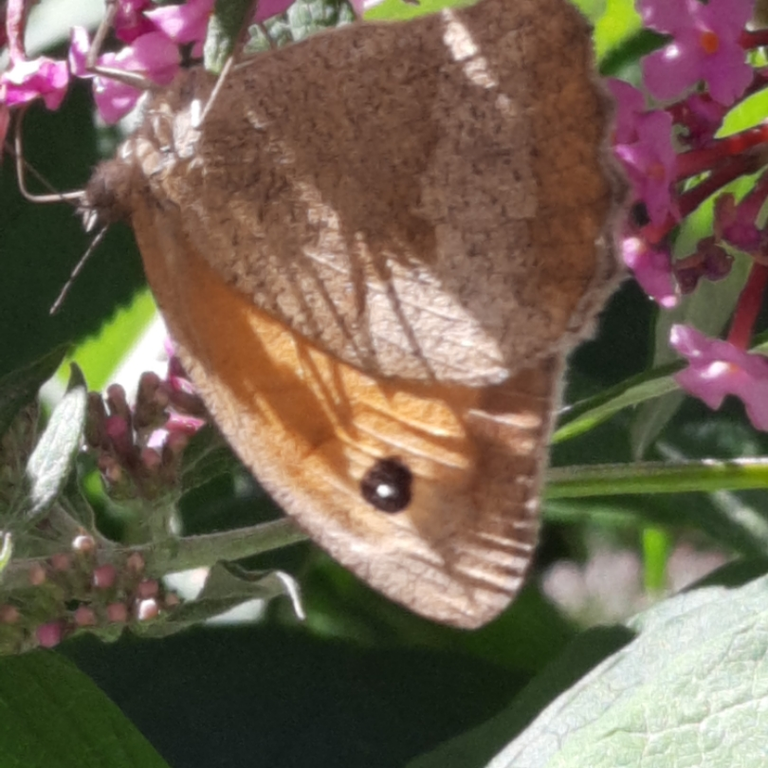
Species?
Maniola jurtina
